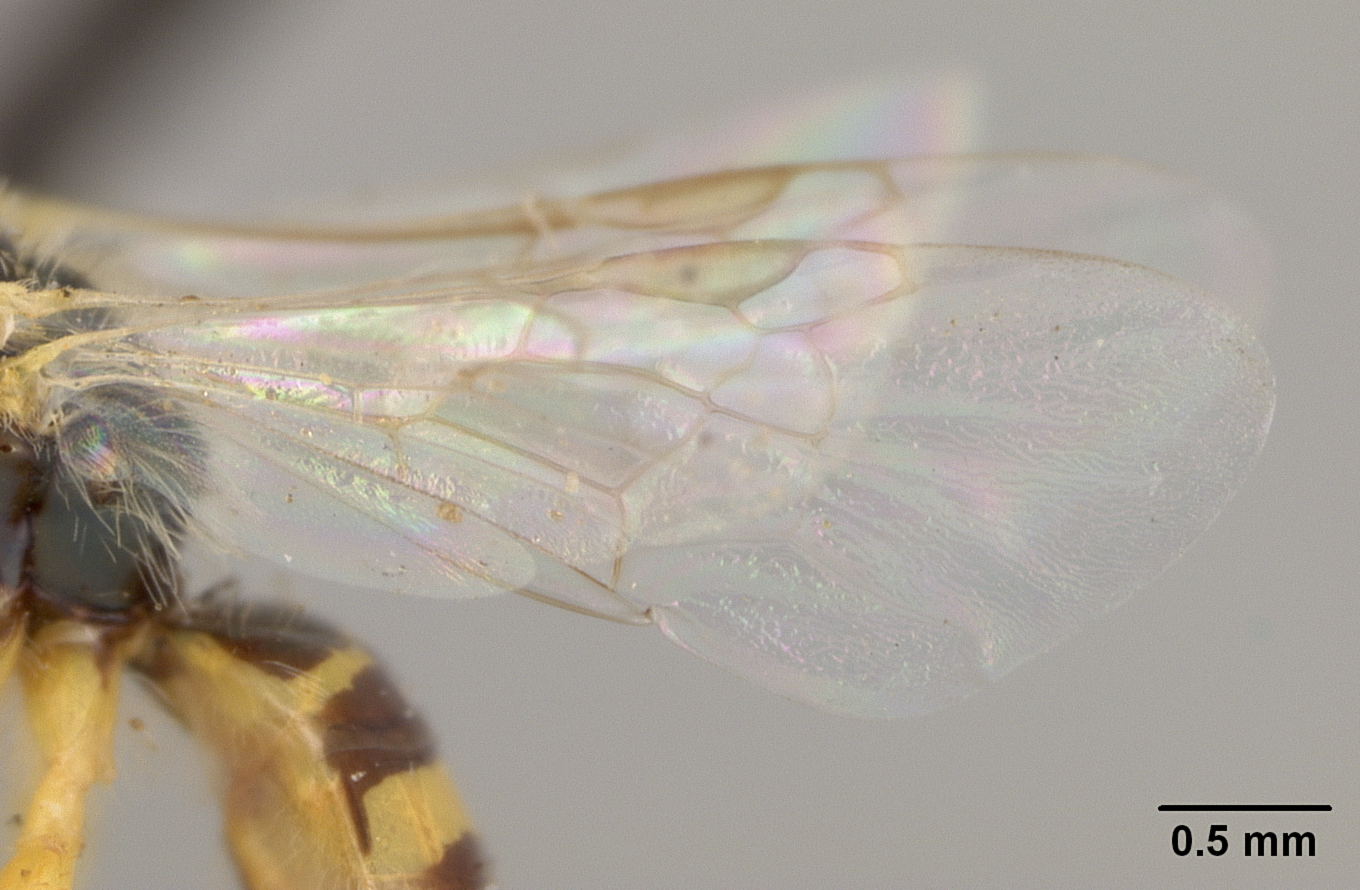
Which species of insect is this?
Perdita ericameriae
